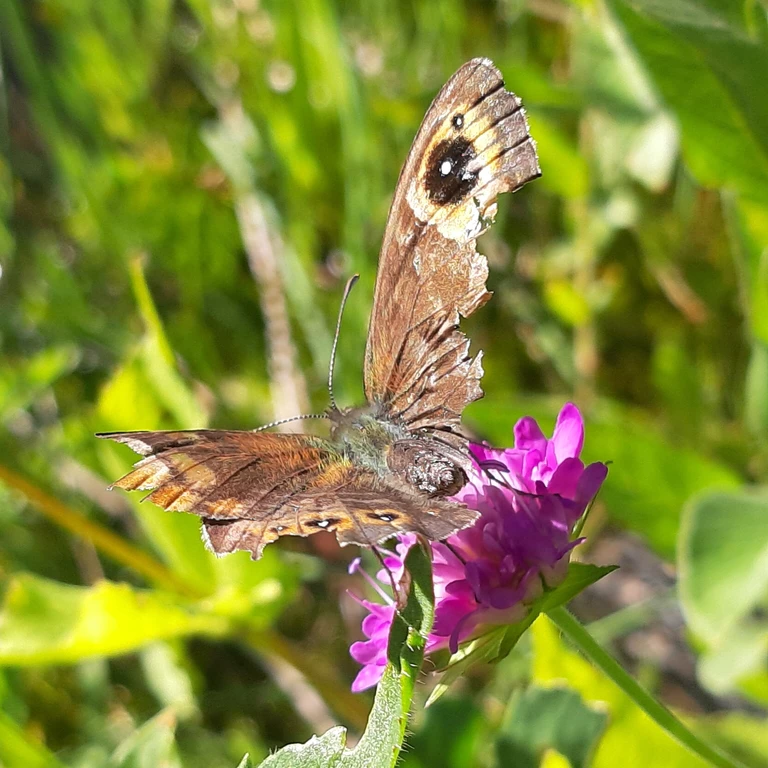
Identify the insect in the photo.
Lasiommata maera (also Pararge maera)
